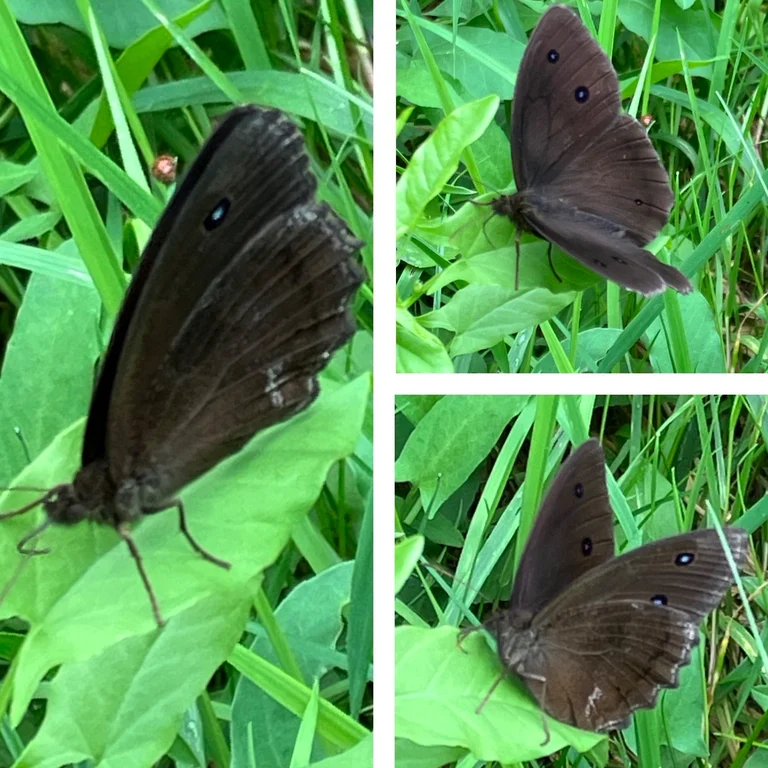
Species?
Minois dryas
